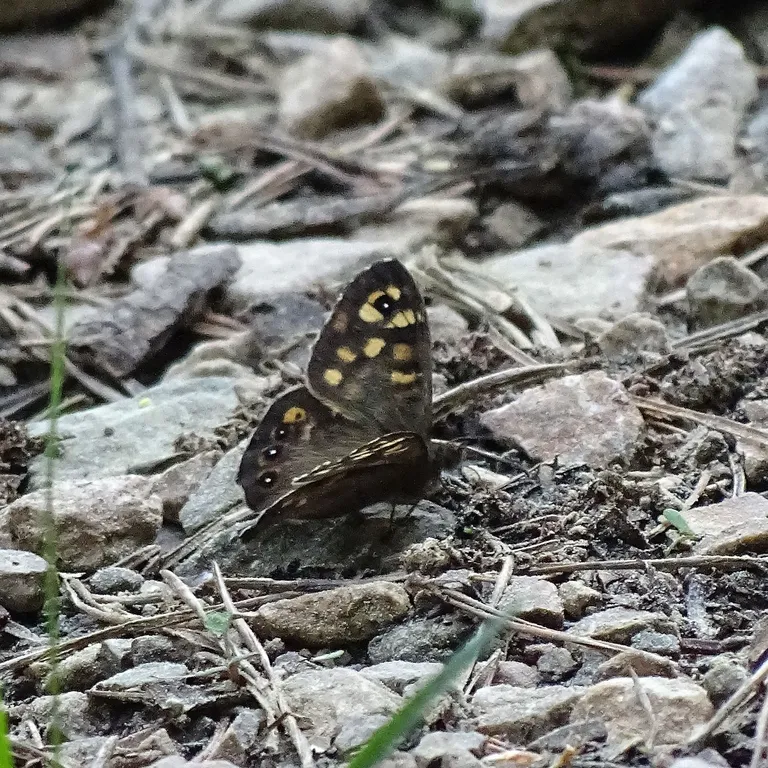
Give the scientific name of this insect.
Pararge aegeria
